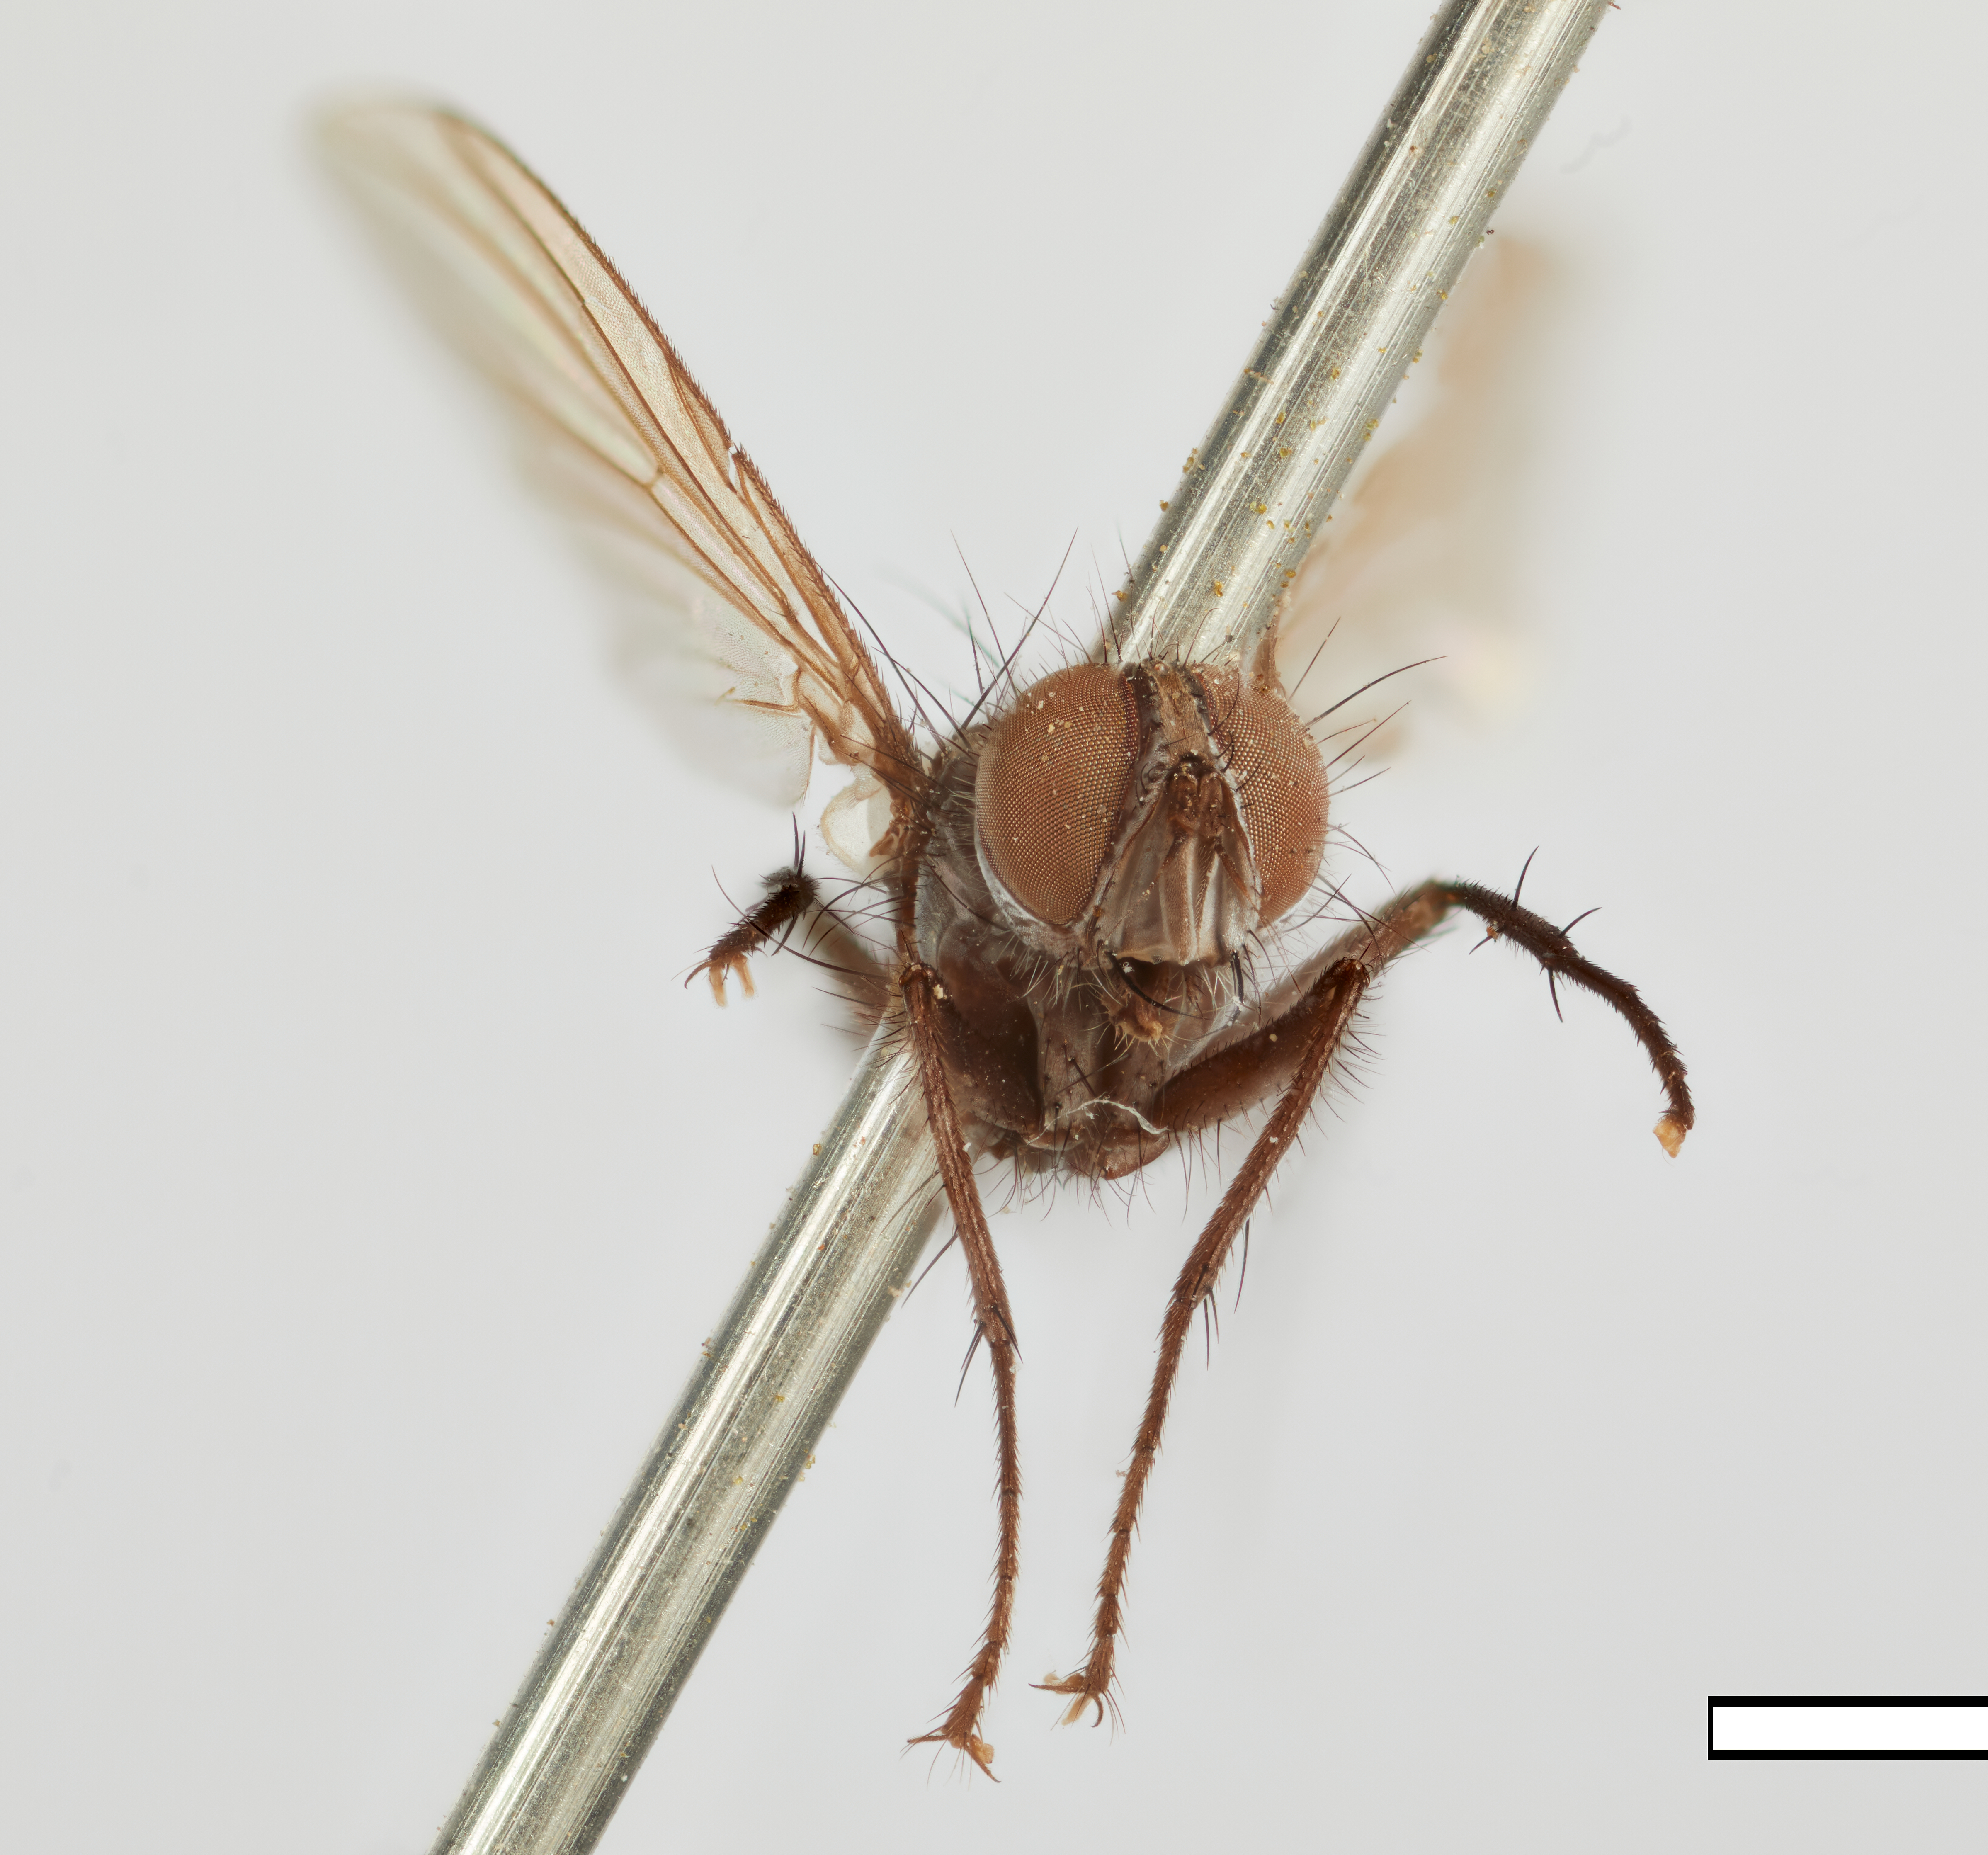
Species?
Hypostena barbata
